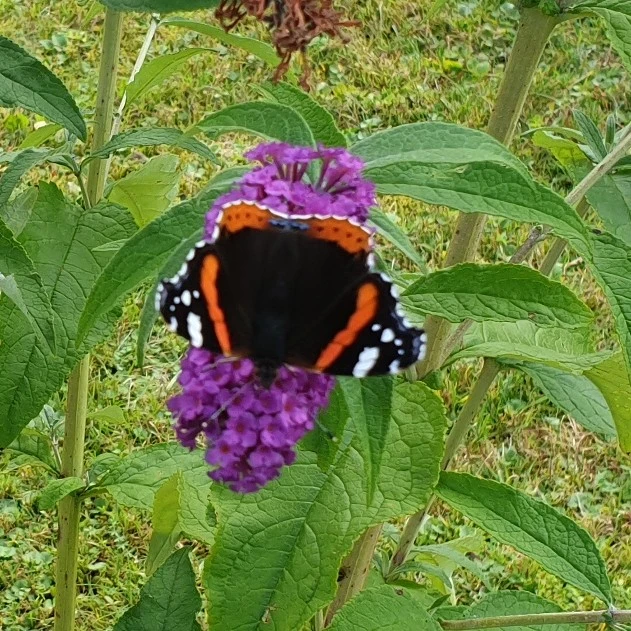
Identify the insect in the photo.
Vanessa atalanta
